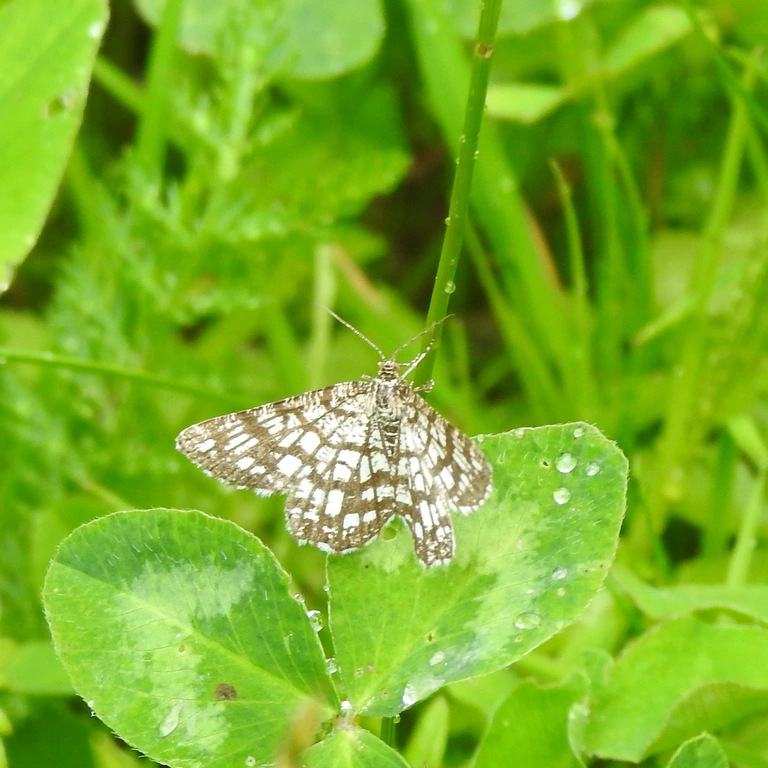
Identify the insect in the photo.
Chiasmia clathrata
